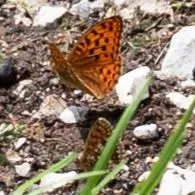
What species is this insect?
Fabriciana adippe
